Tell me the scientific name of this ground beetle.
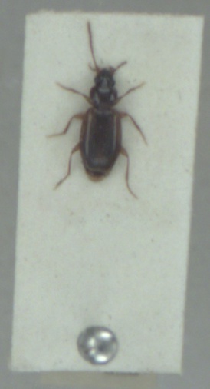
Trechus quadristriatus
